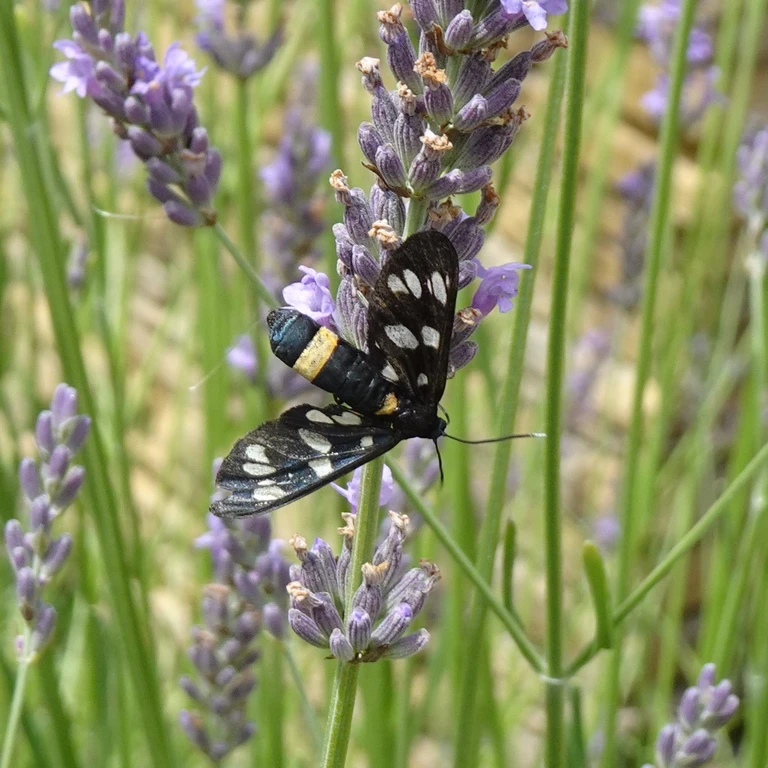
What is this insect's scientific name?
Amata phegea
